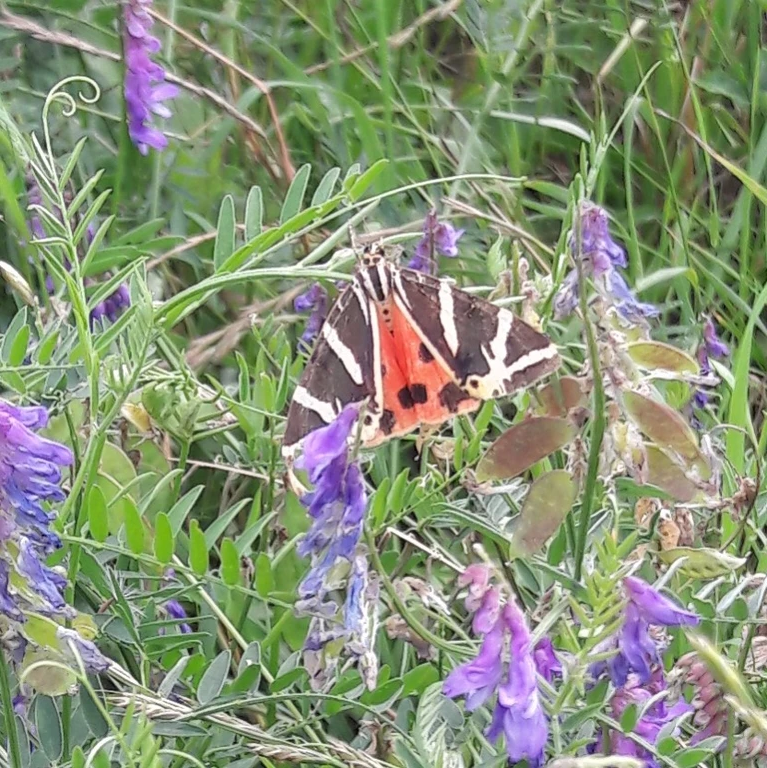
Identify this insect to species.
Euplagia quadripunctaria
